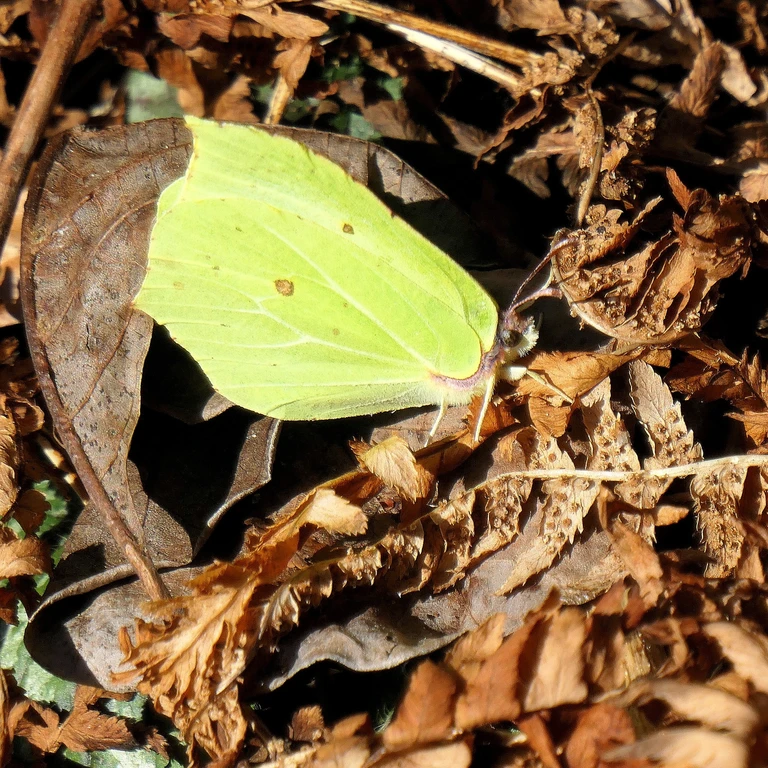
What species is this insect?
Gonepteryx rhamni
